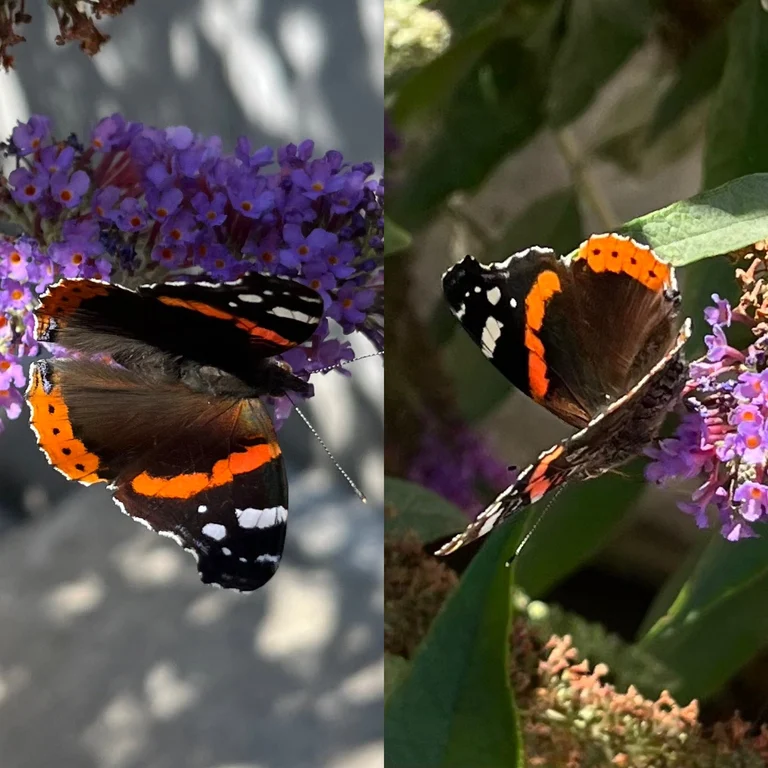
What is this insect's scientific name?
Vanessa atalanta
